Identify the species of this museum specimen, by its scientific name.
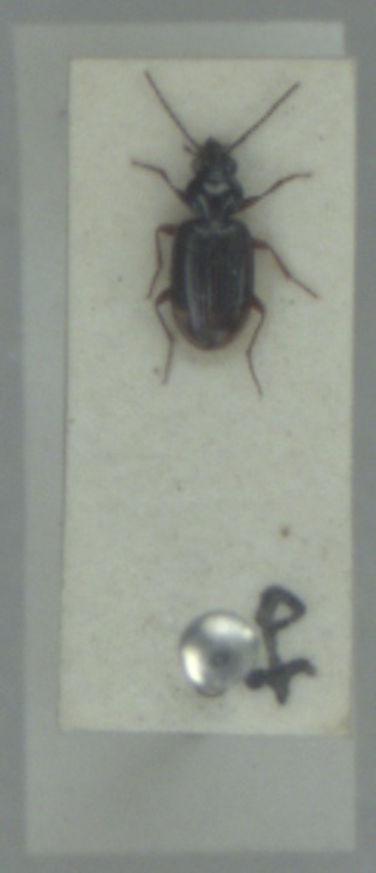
Bembidion lunulatum
